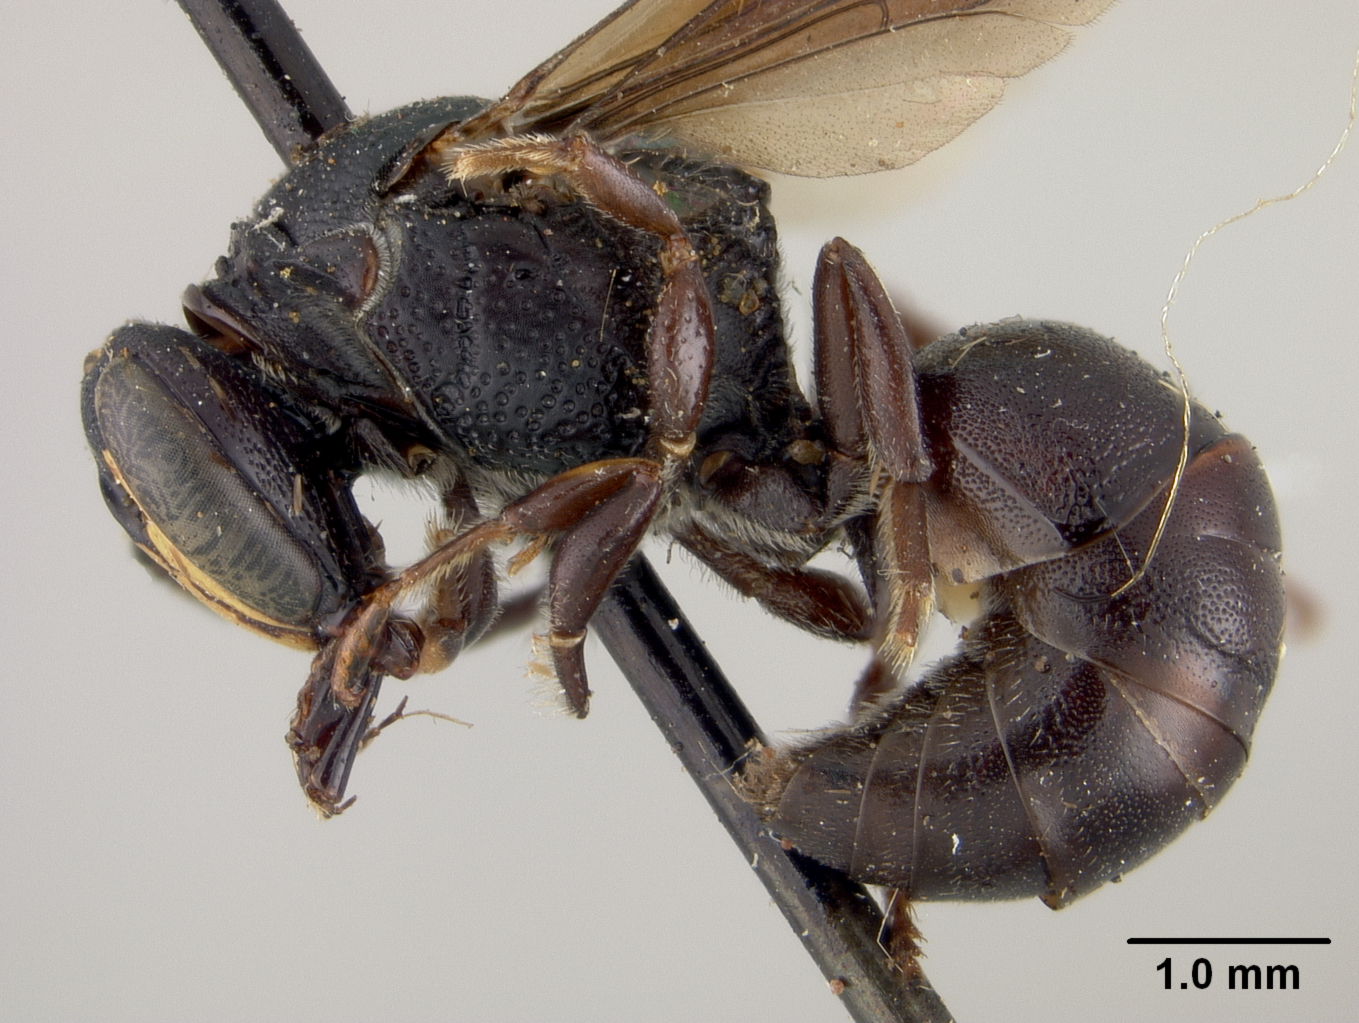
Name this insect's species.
Prosopis coroicensis
